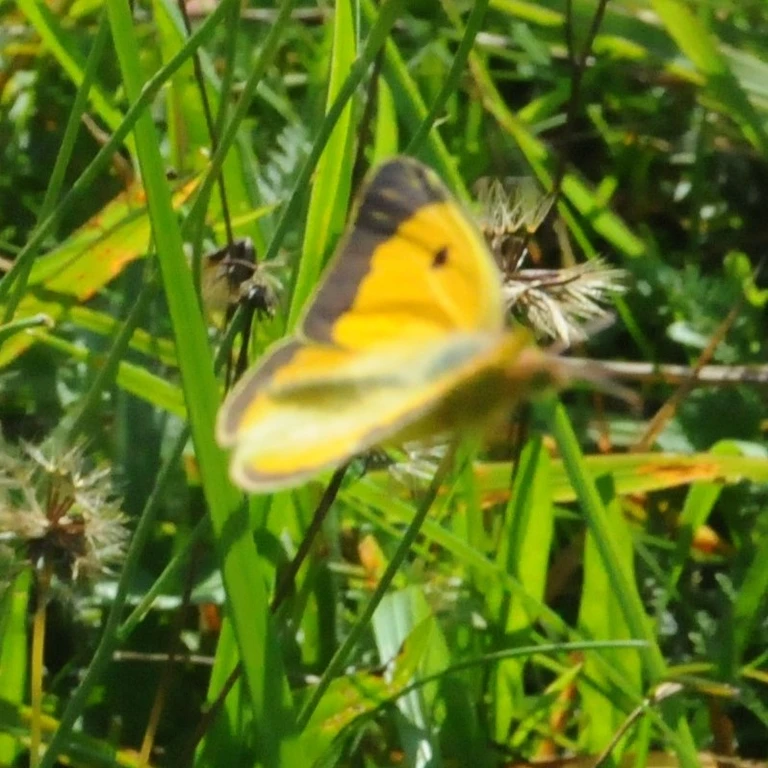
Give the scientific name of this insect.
Colias croceus
